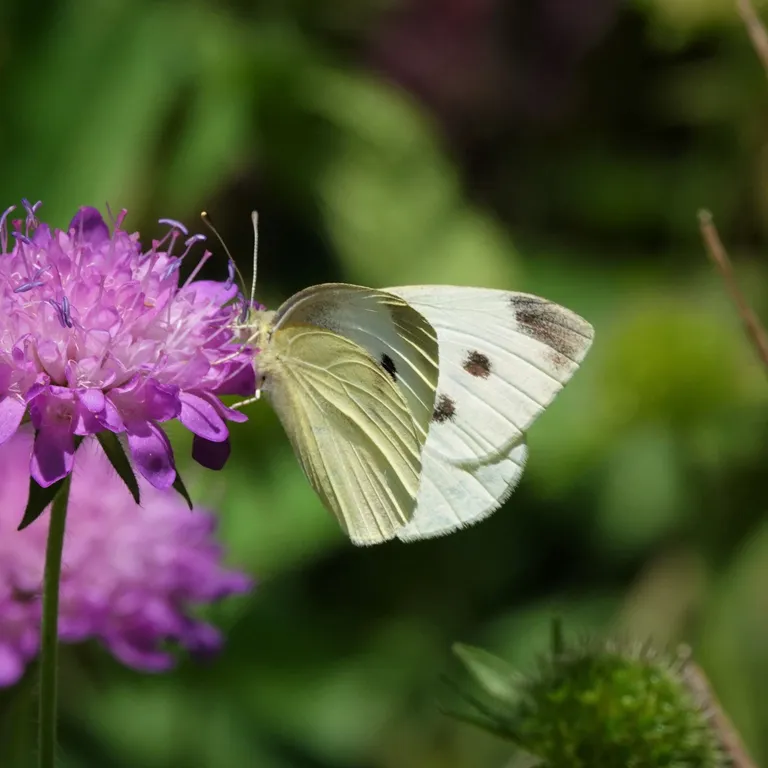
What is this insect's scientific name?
Pieris rapae
